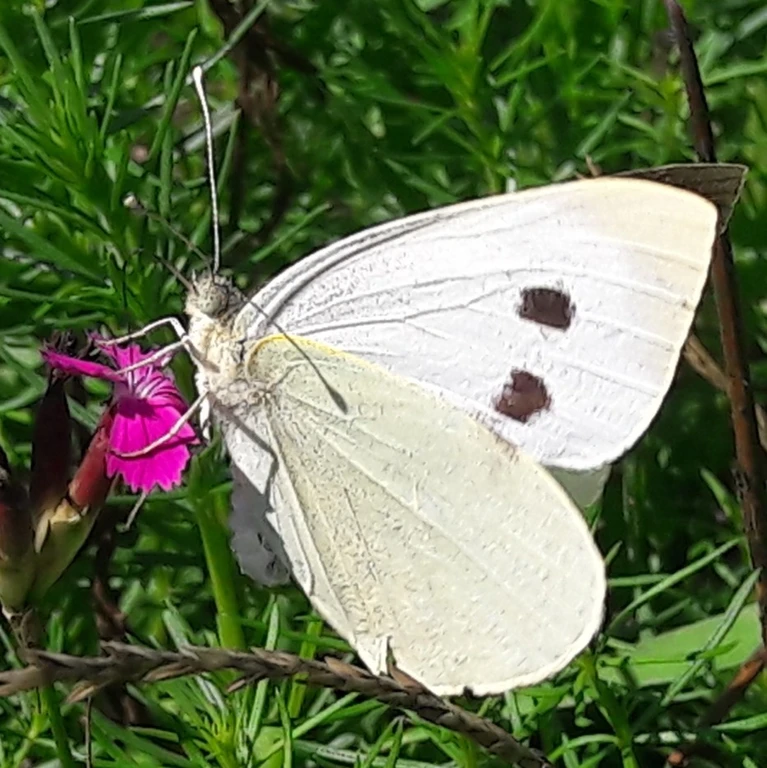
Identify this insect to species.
Pieris brassicae
